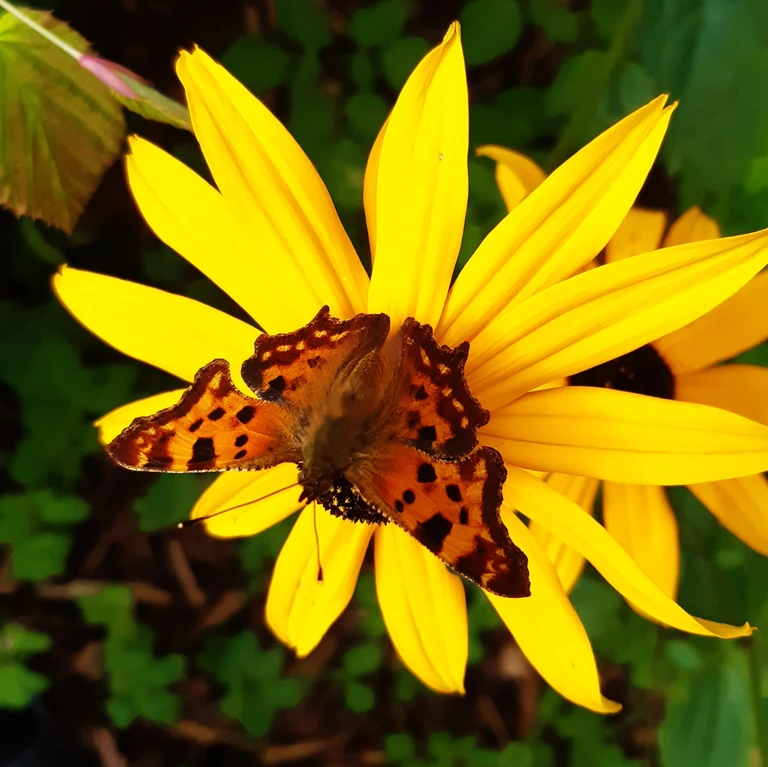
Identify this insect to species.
Polygonia c-album
